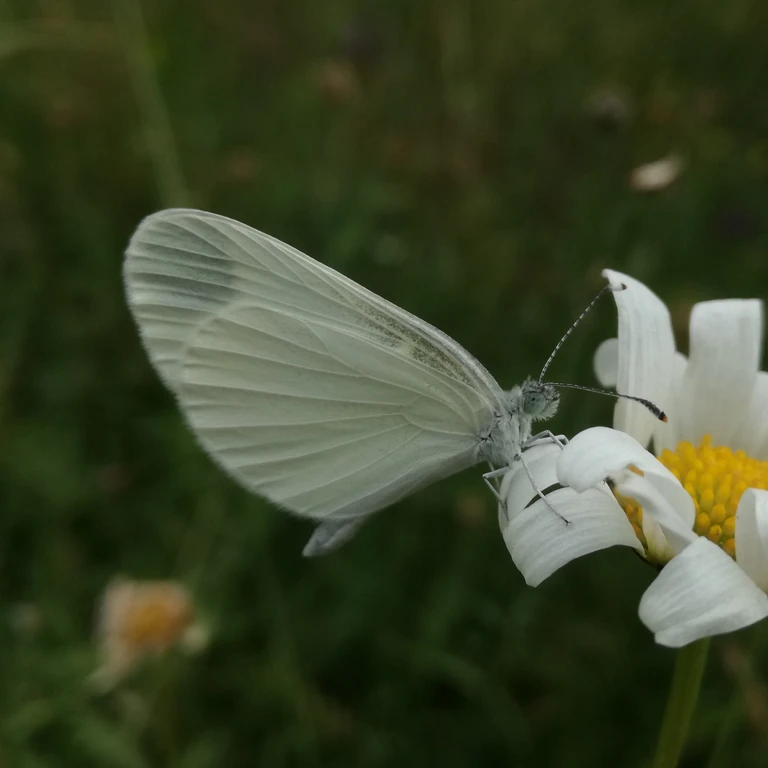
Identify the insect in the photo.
Leptidea sinapis/juvernica
